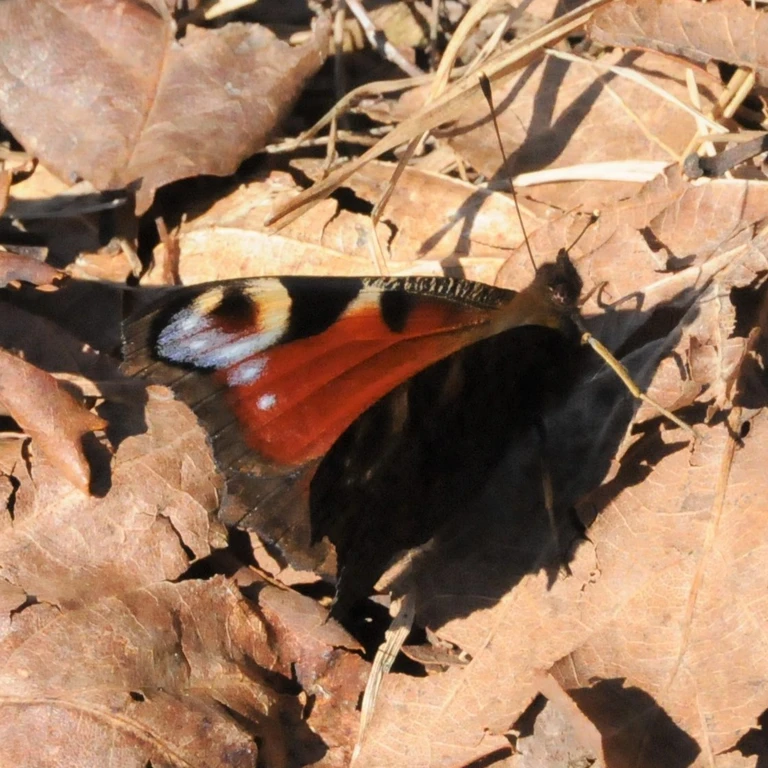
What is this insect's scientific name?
Aglais io
